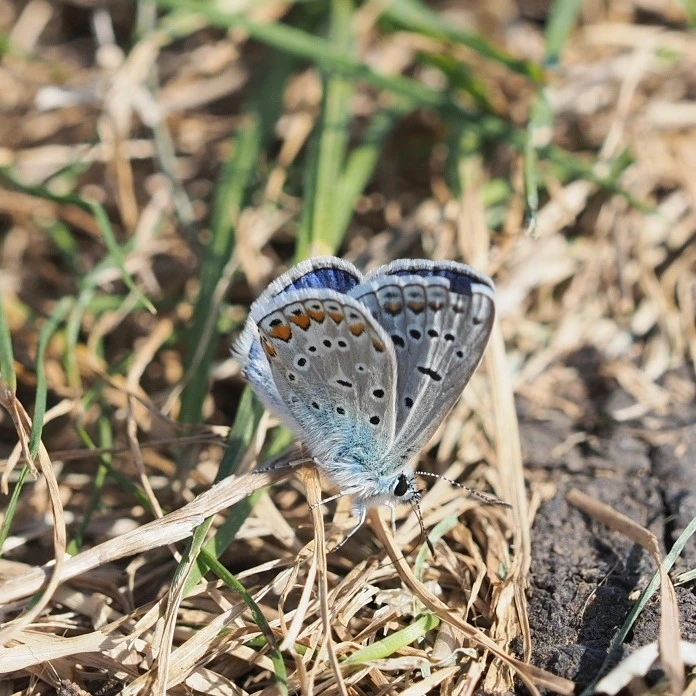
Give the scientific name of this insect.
Polyommatus icarus
